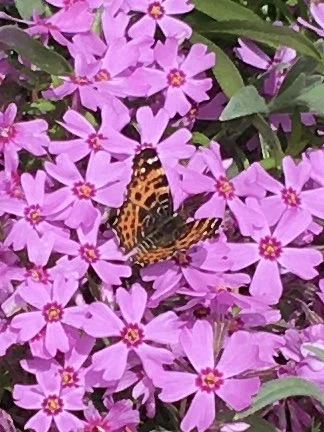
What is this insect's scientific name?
Araschnia levana
